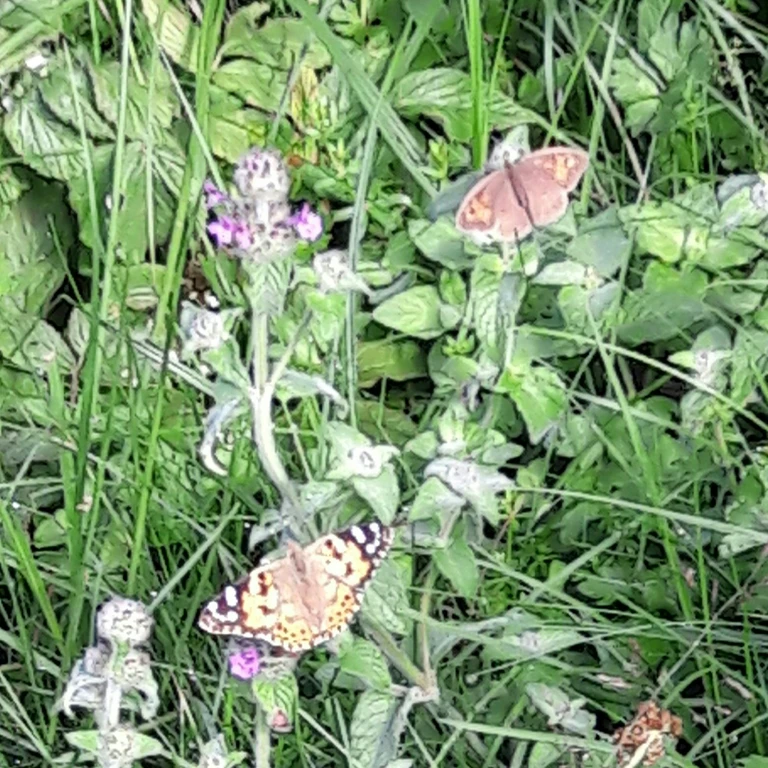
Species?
Vanessa cardui
